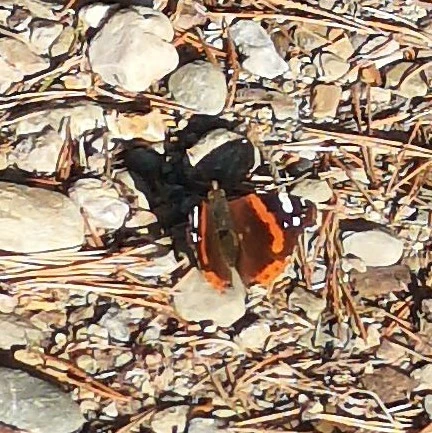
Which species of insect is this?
Vanessa atalanta
